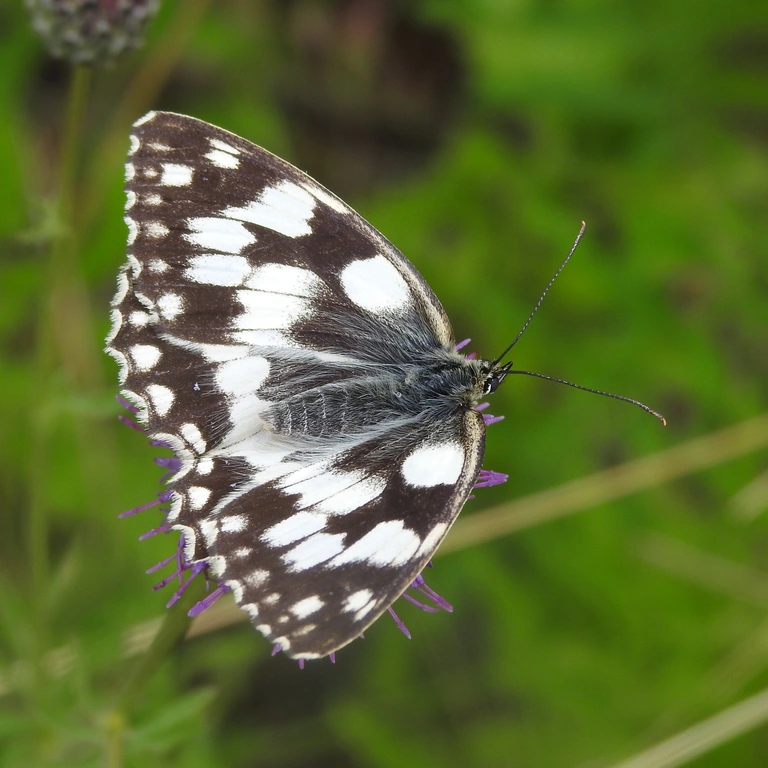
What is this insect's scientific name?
Melanargia galathea
